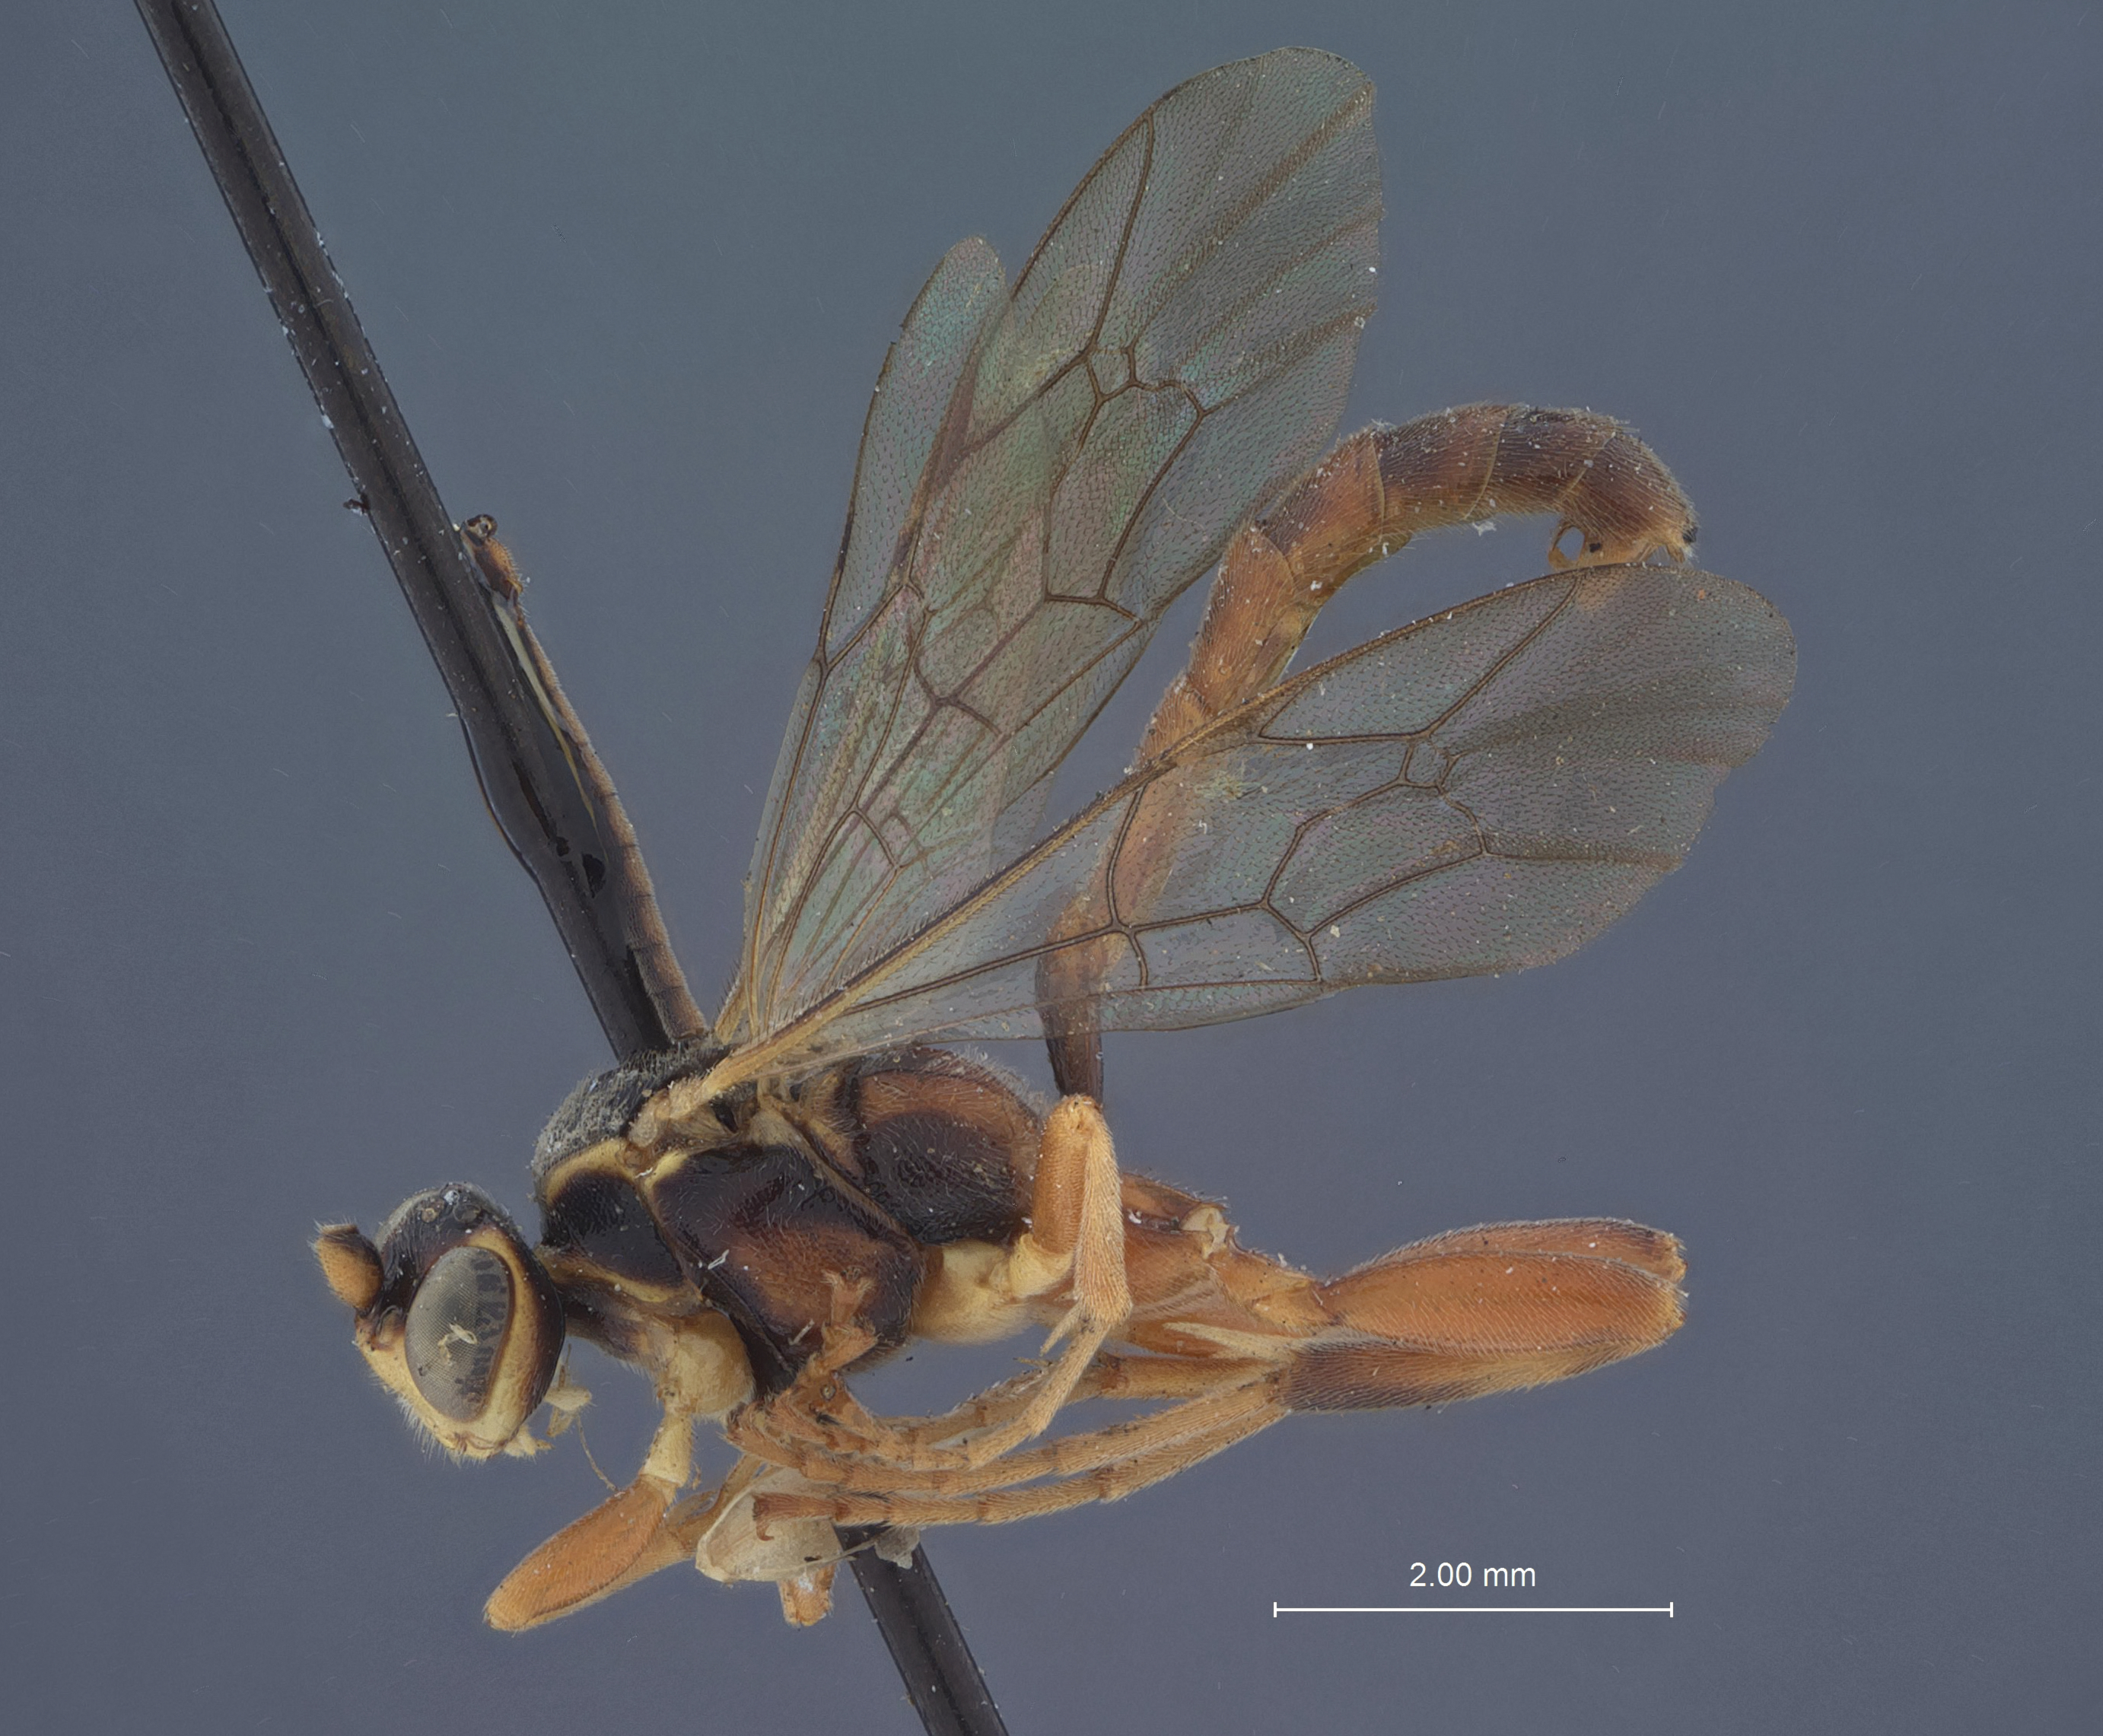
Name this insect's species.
Amblyteles quintilis
